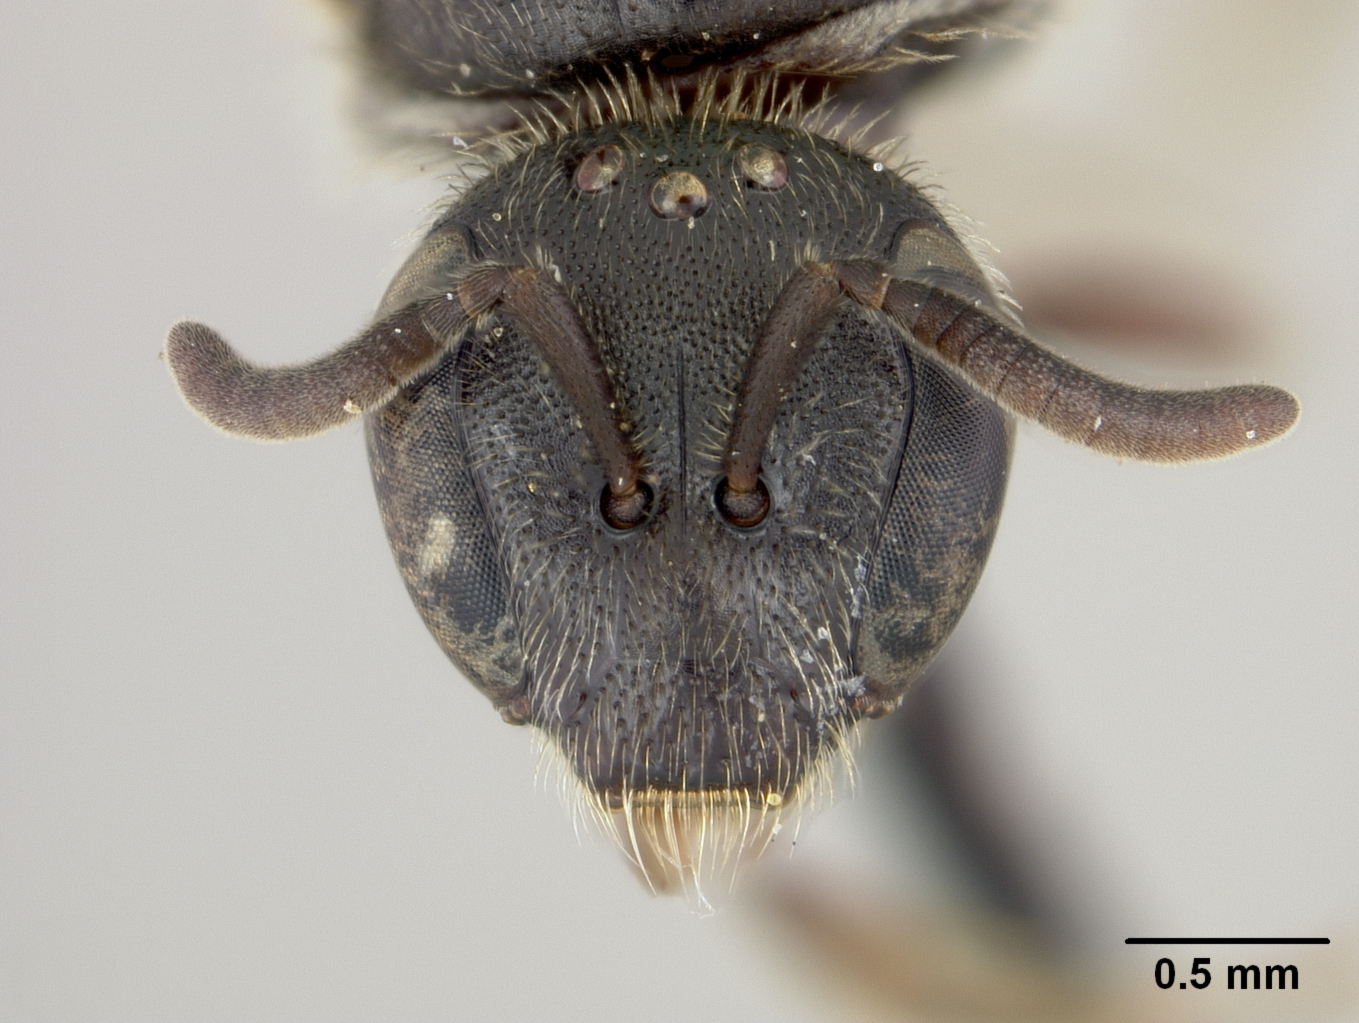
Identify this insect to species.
Halictus suprafulgens
